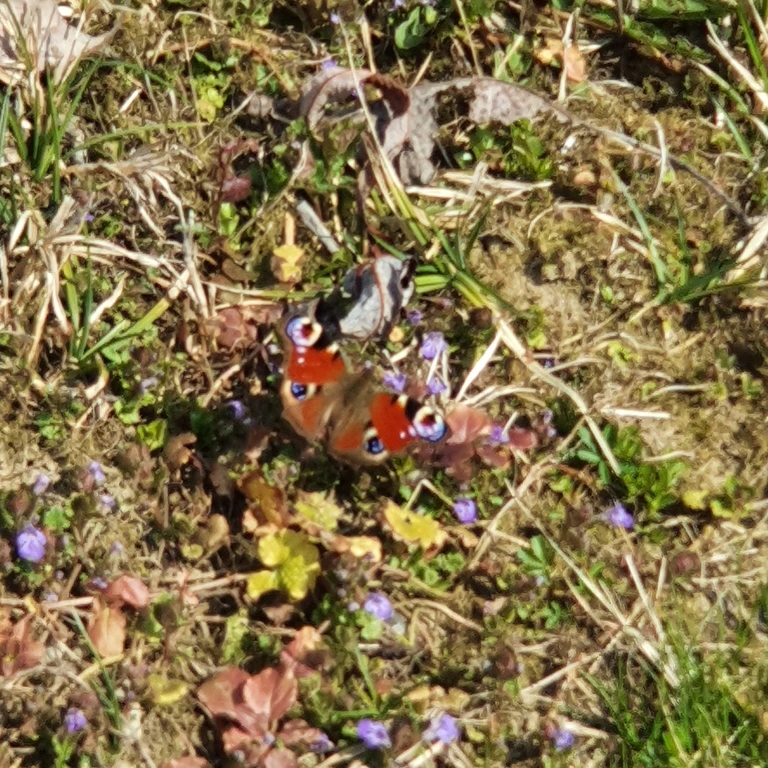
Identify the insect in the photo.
Aglais io
